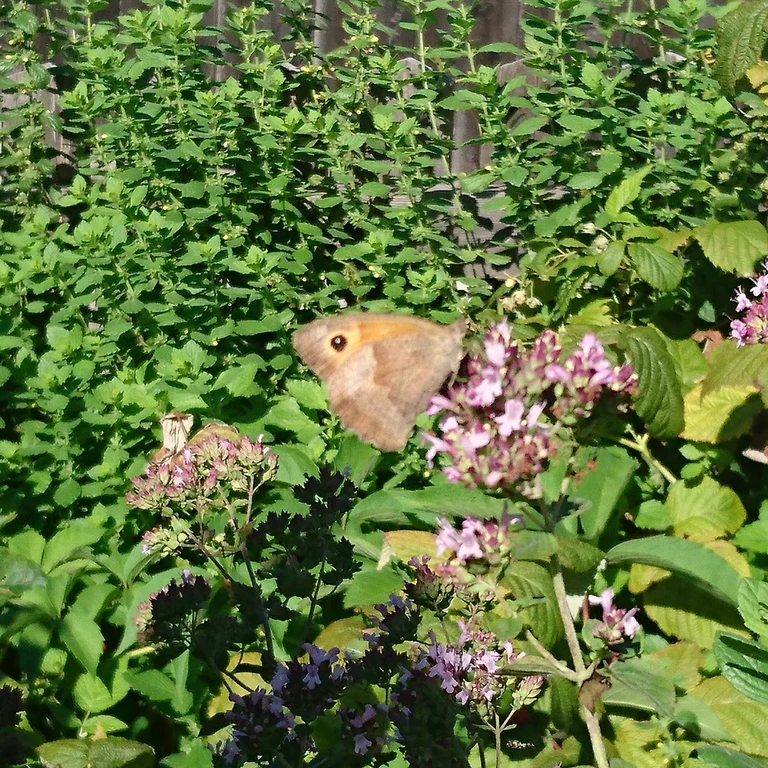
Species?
Maniola jurtina
